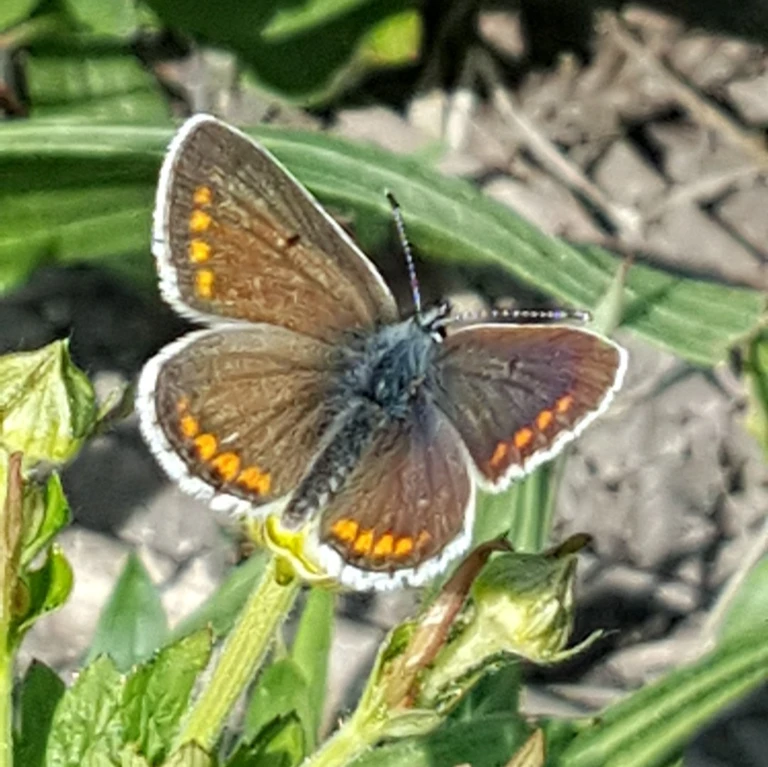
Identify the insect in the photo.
Aricia agestis/artaxerxes
